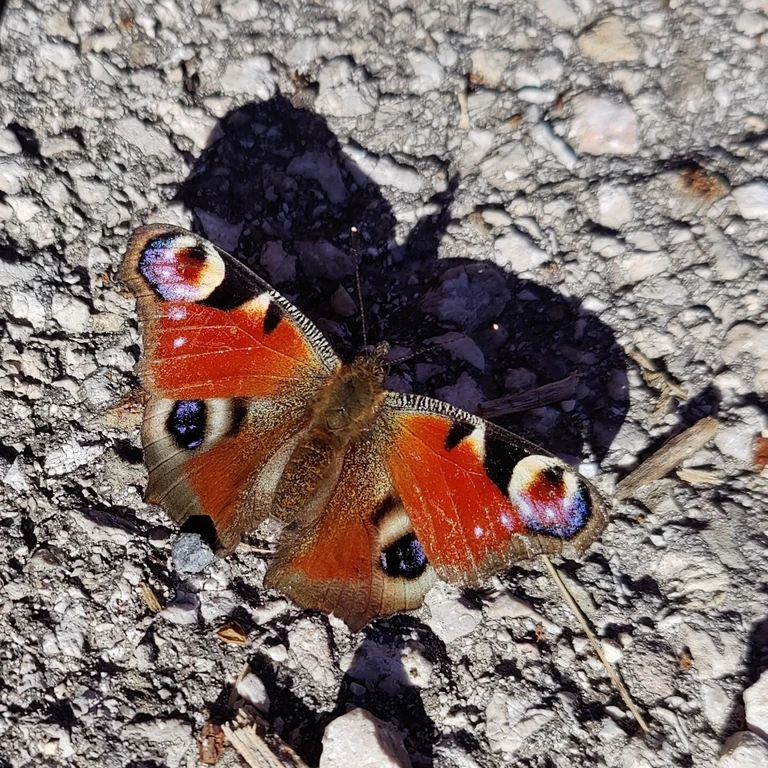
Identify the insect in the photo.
Aglais io
